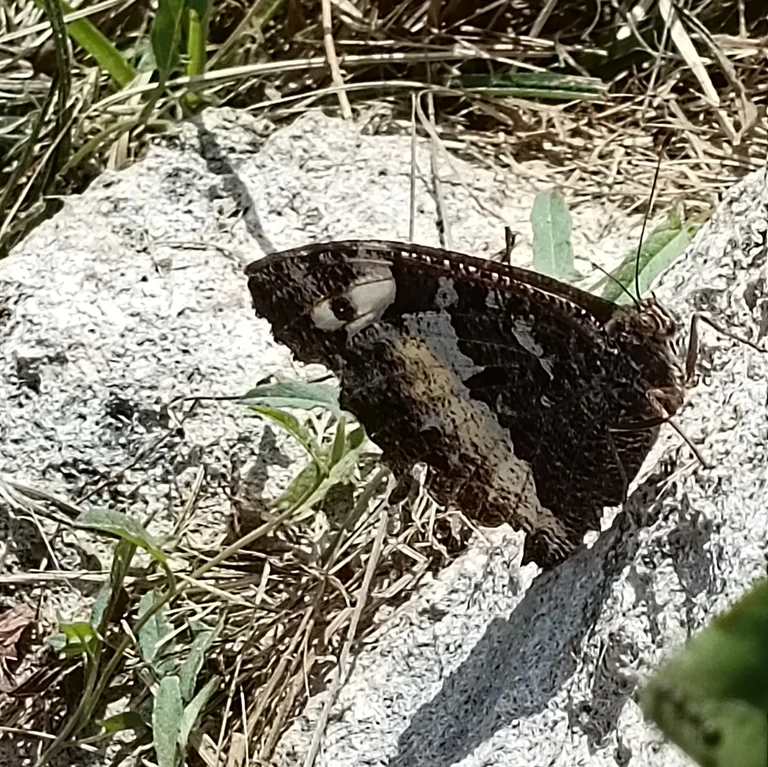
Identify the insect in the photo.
Brintesia circe
